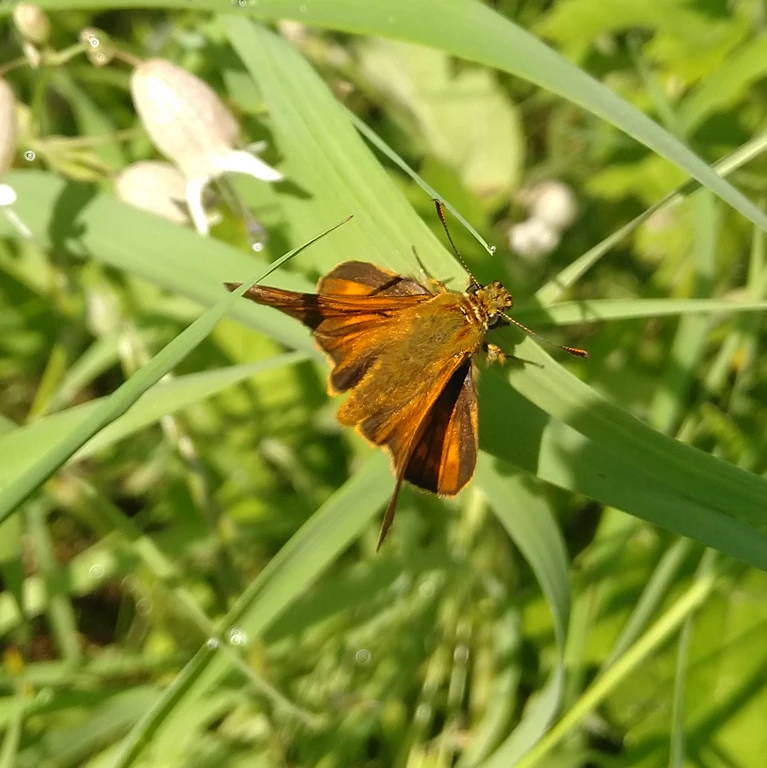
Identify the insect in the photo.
Ochlodes sylvanus (also Ochlodes venata)
